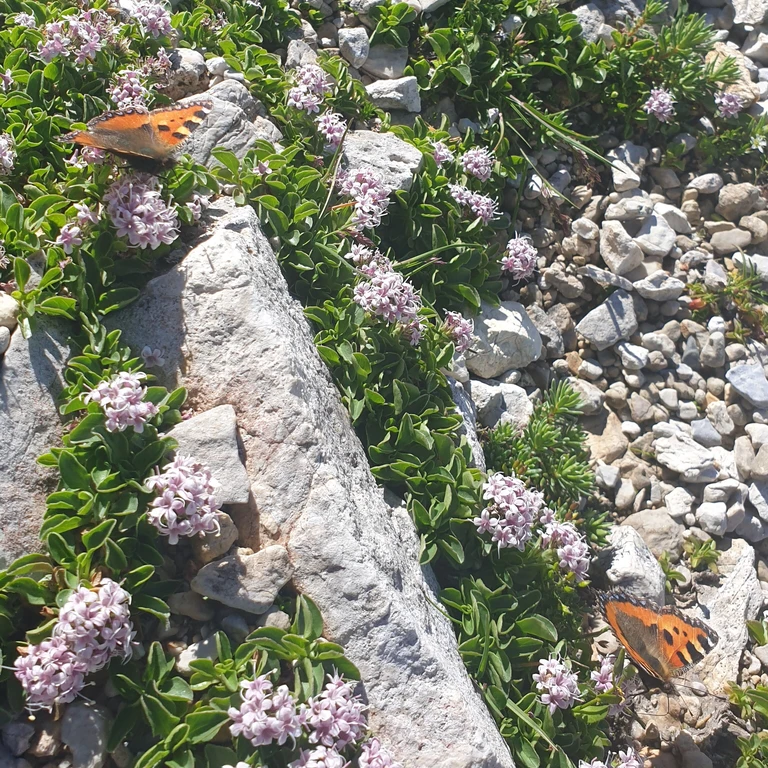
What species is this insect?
Aglais urticae
